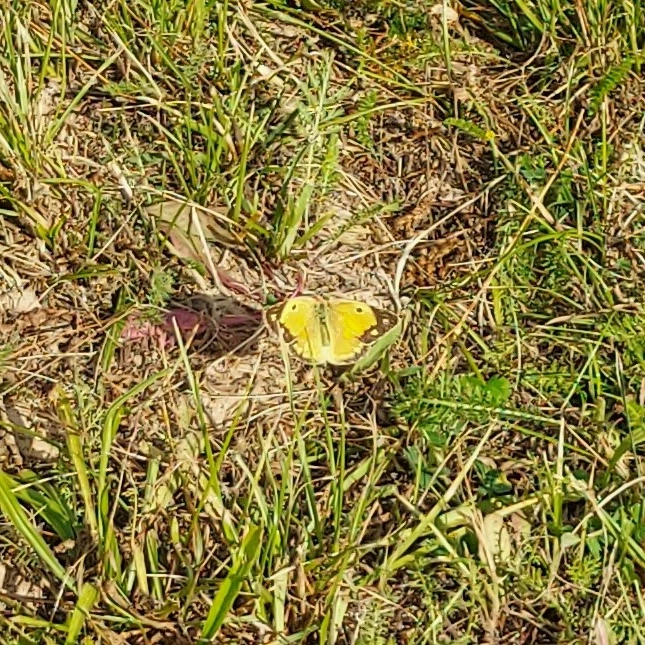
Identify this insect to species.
Colias croceus
